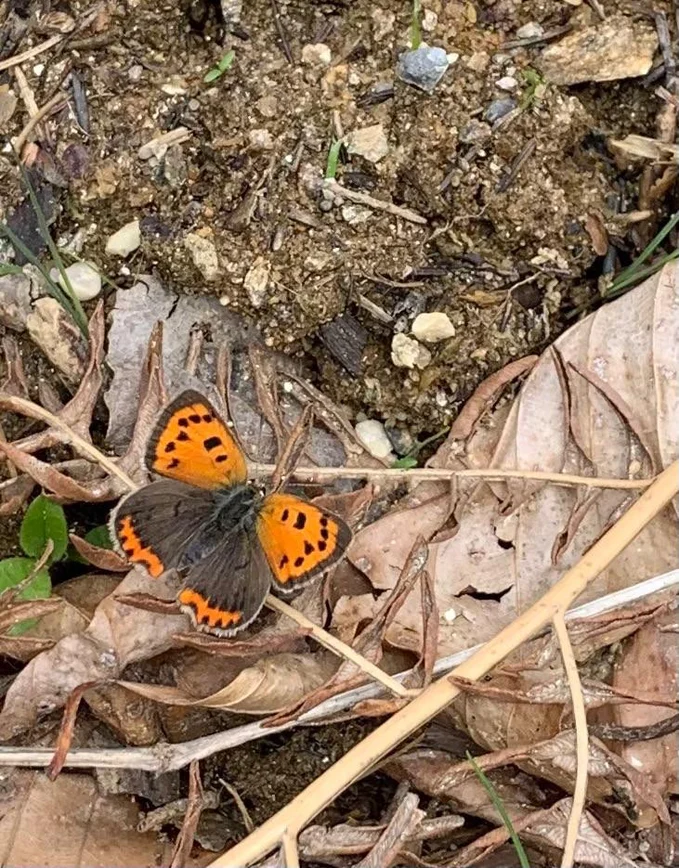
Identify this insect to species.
Lycaena phlaeas
